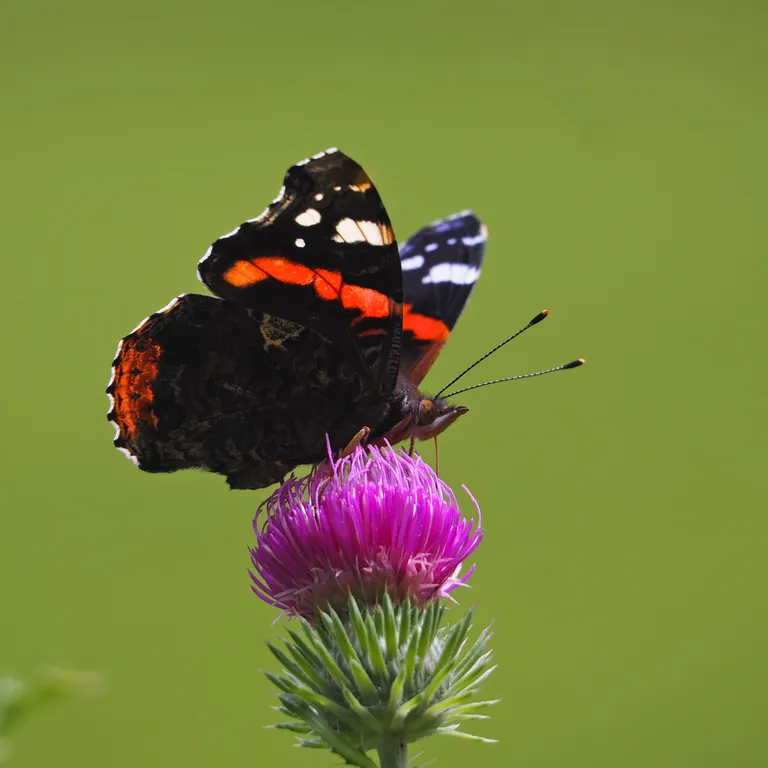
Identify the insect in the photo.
Vanessa atalanta
